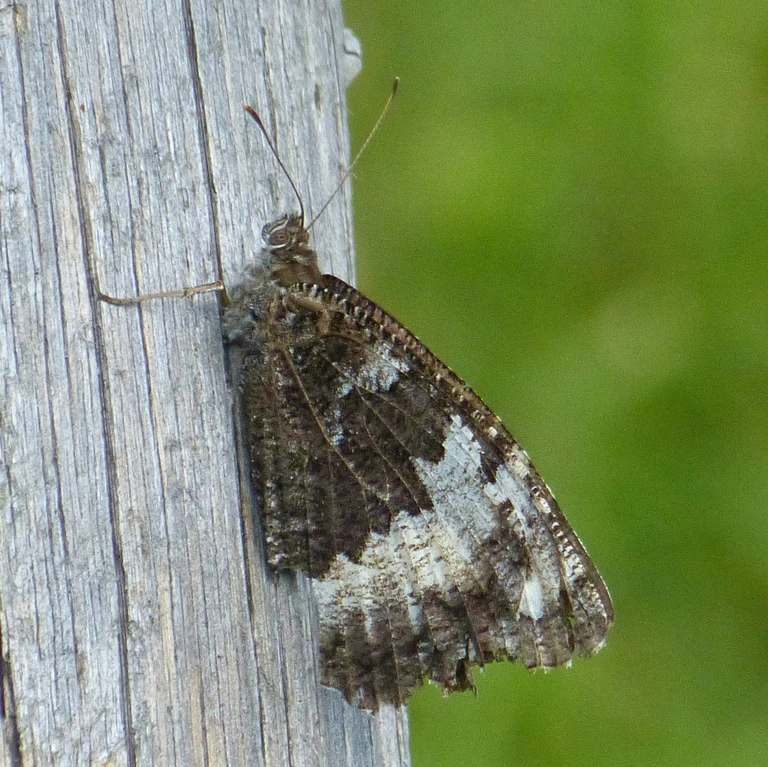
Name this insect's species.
Brintesia circe
